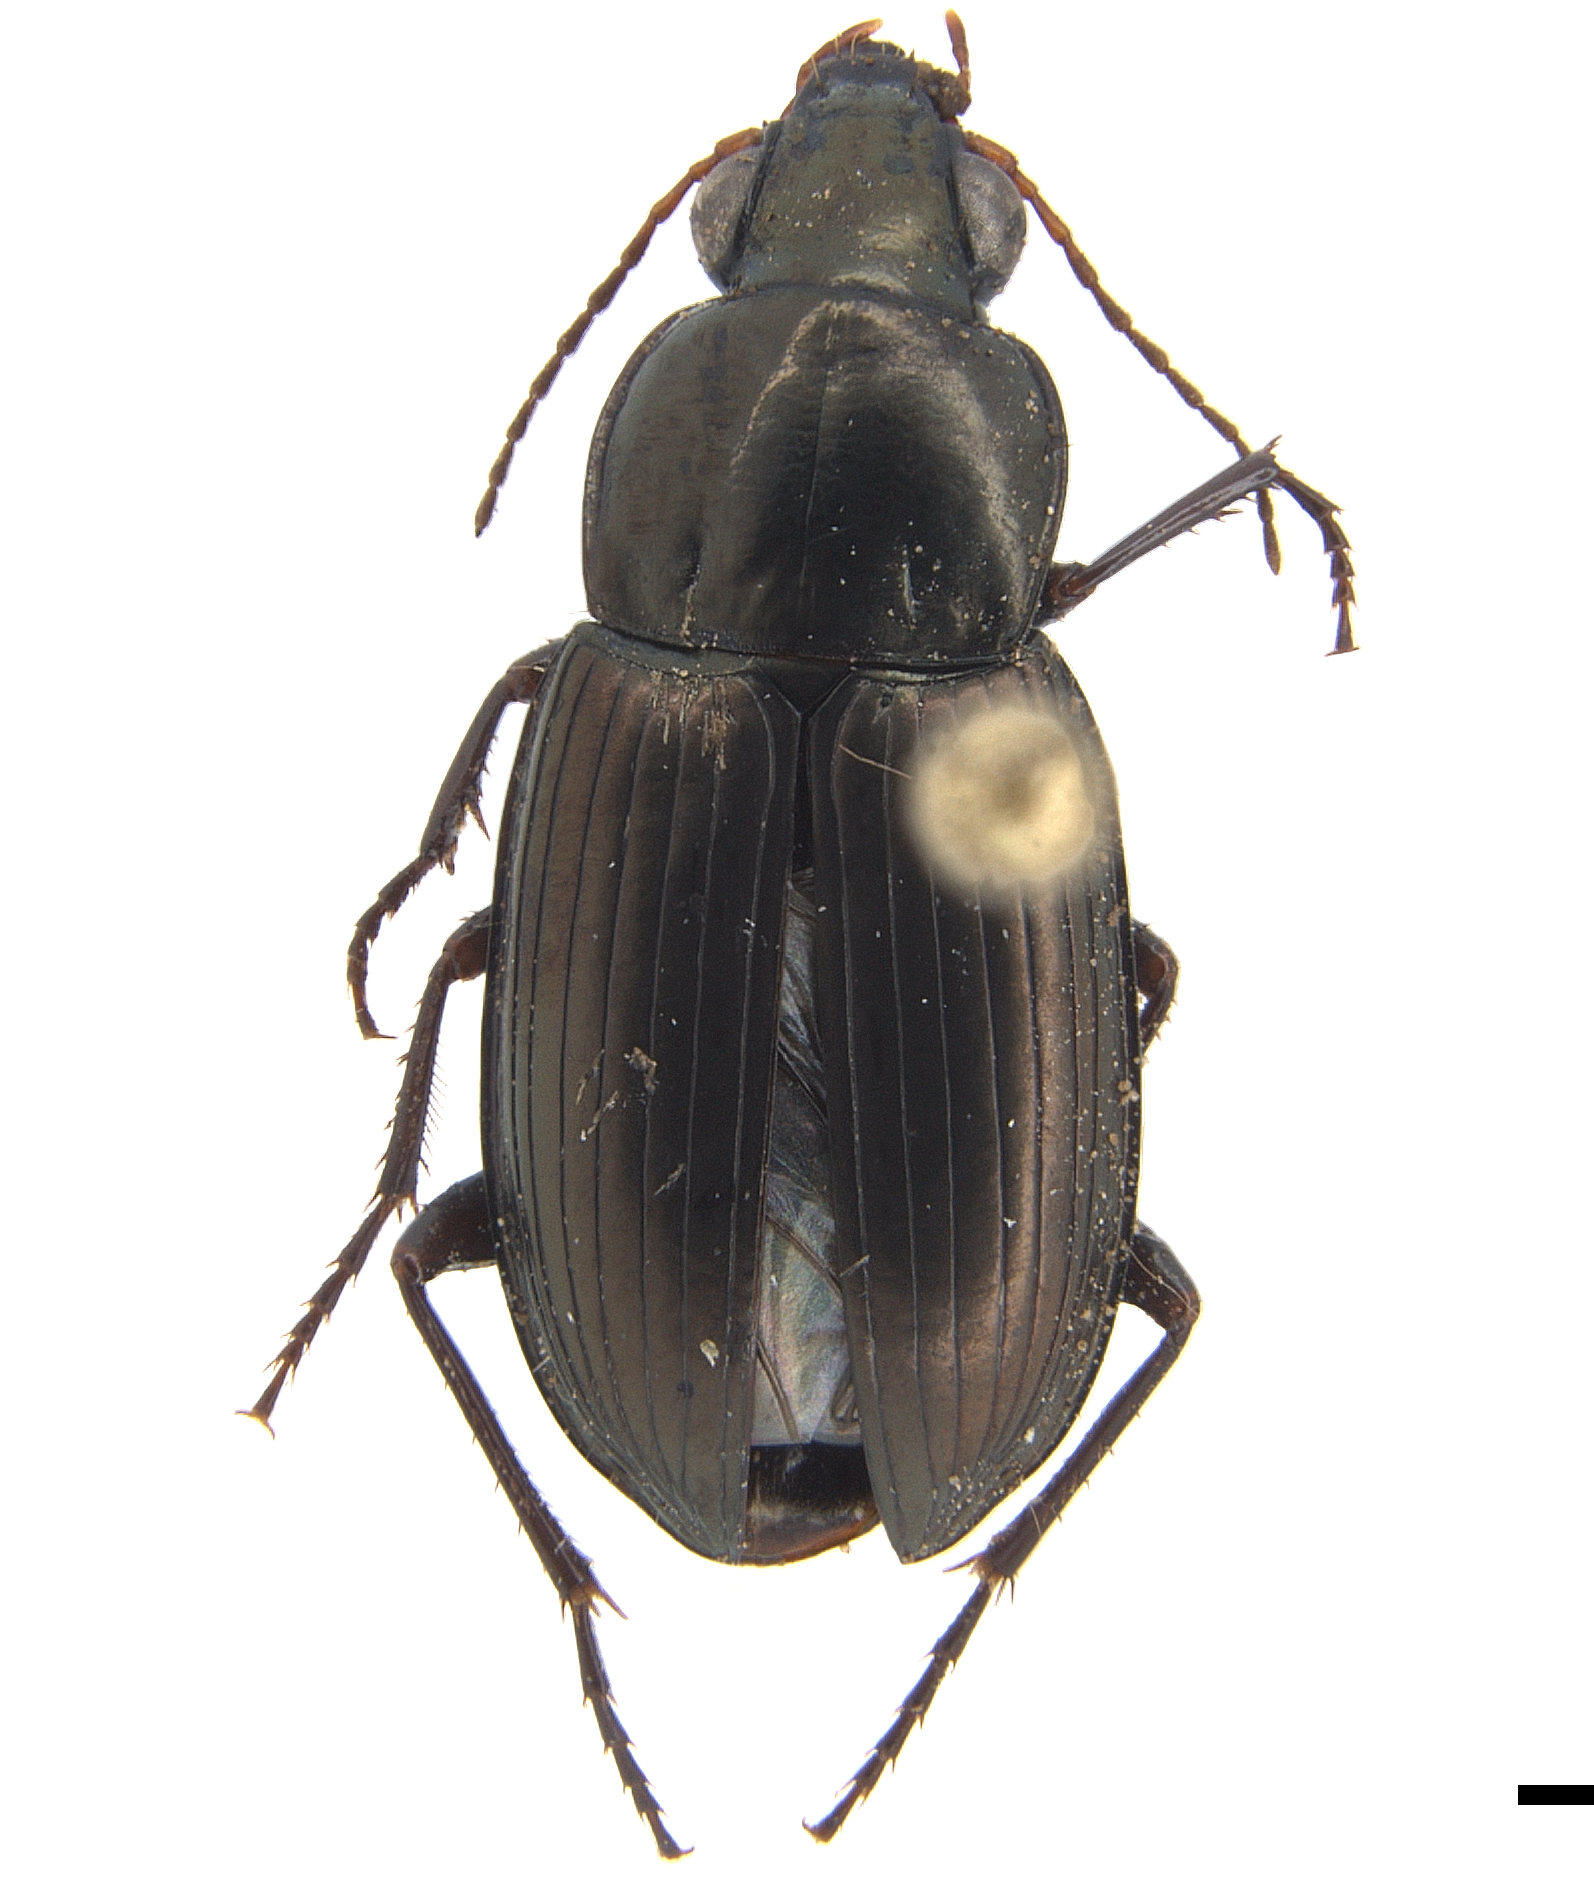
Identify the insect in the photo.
Pseudabarys substriatus
